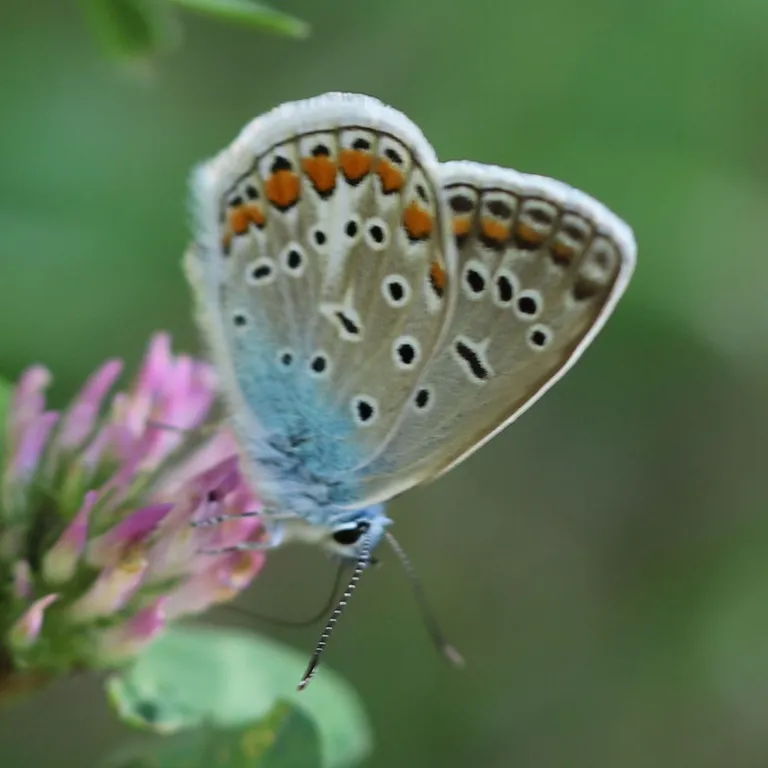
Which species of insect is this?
Polyommatus icarus
